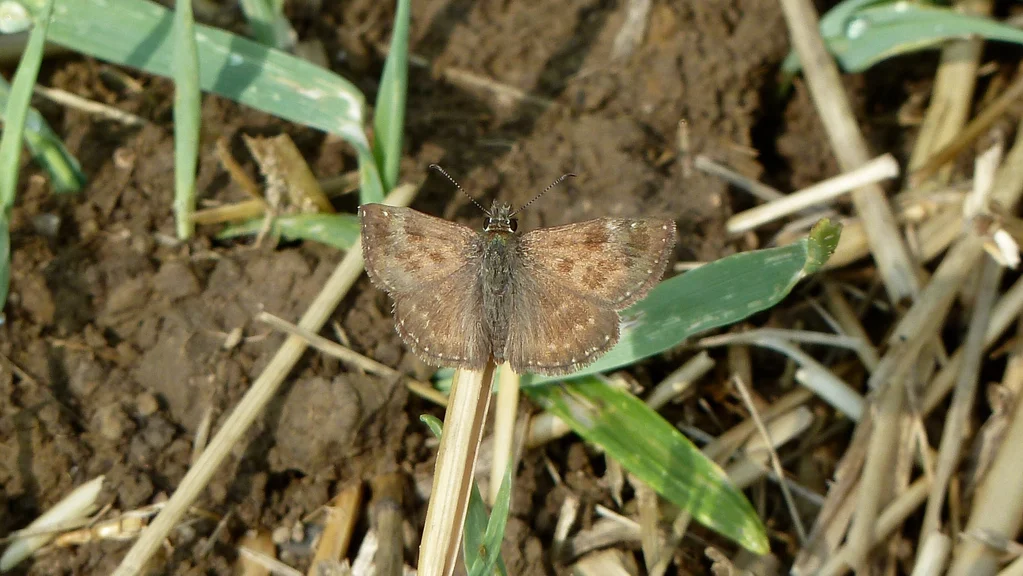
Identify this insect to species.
Erynnis tages
